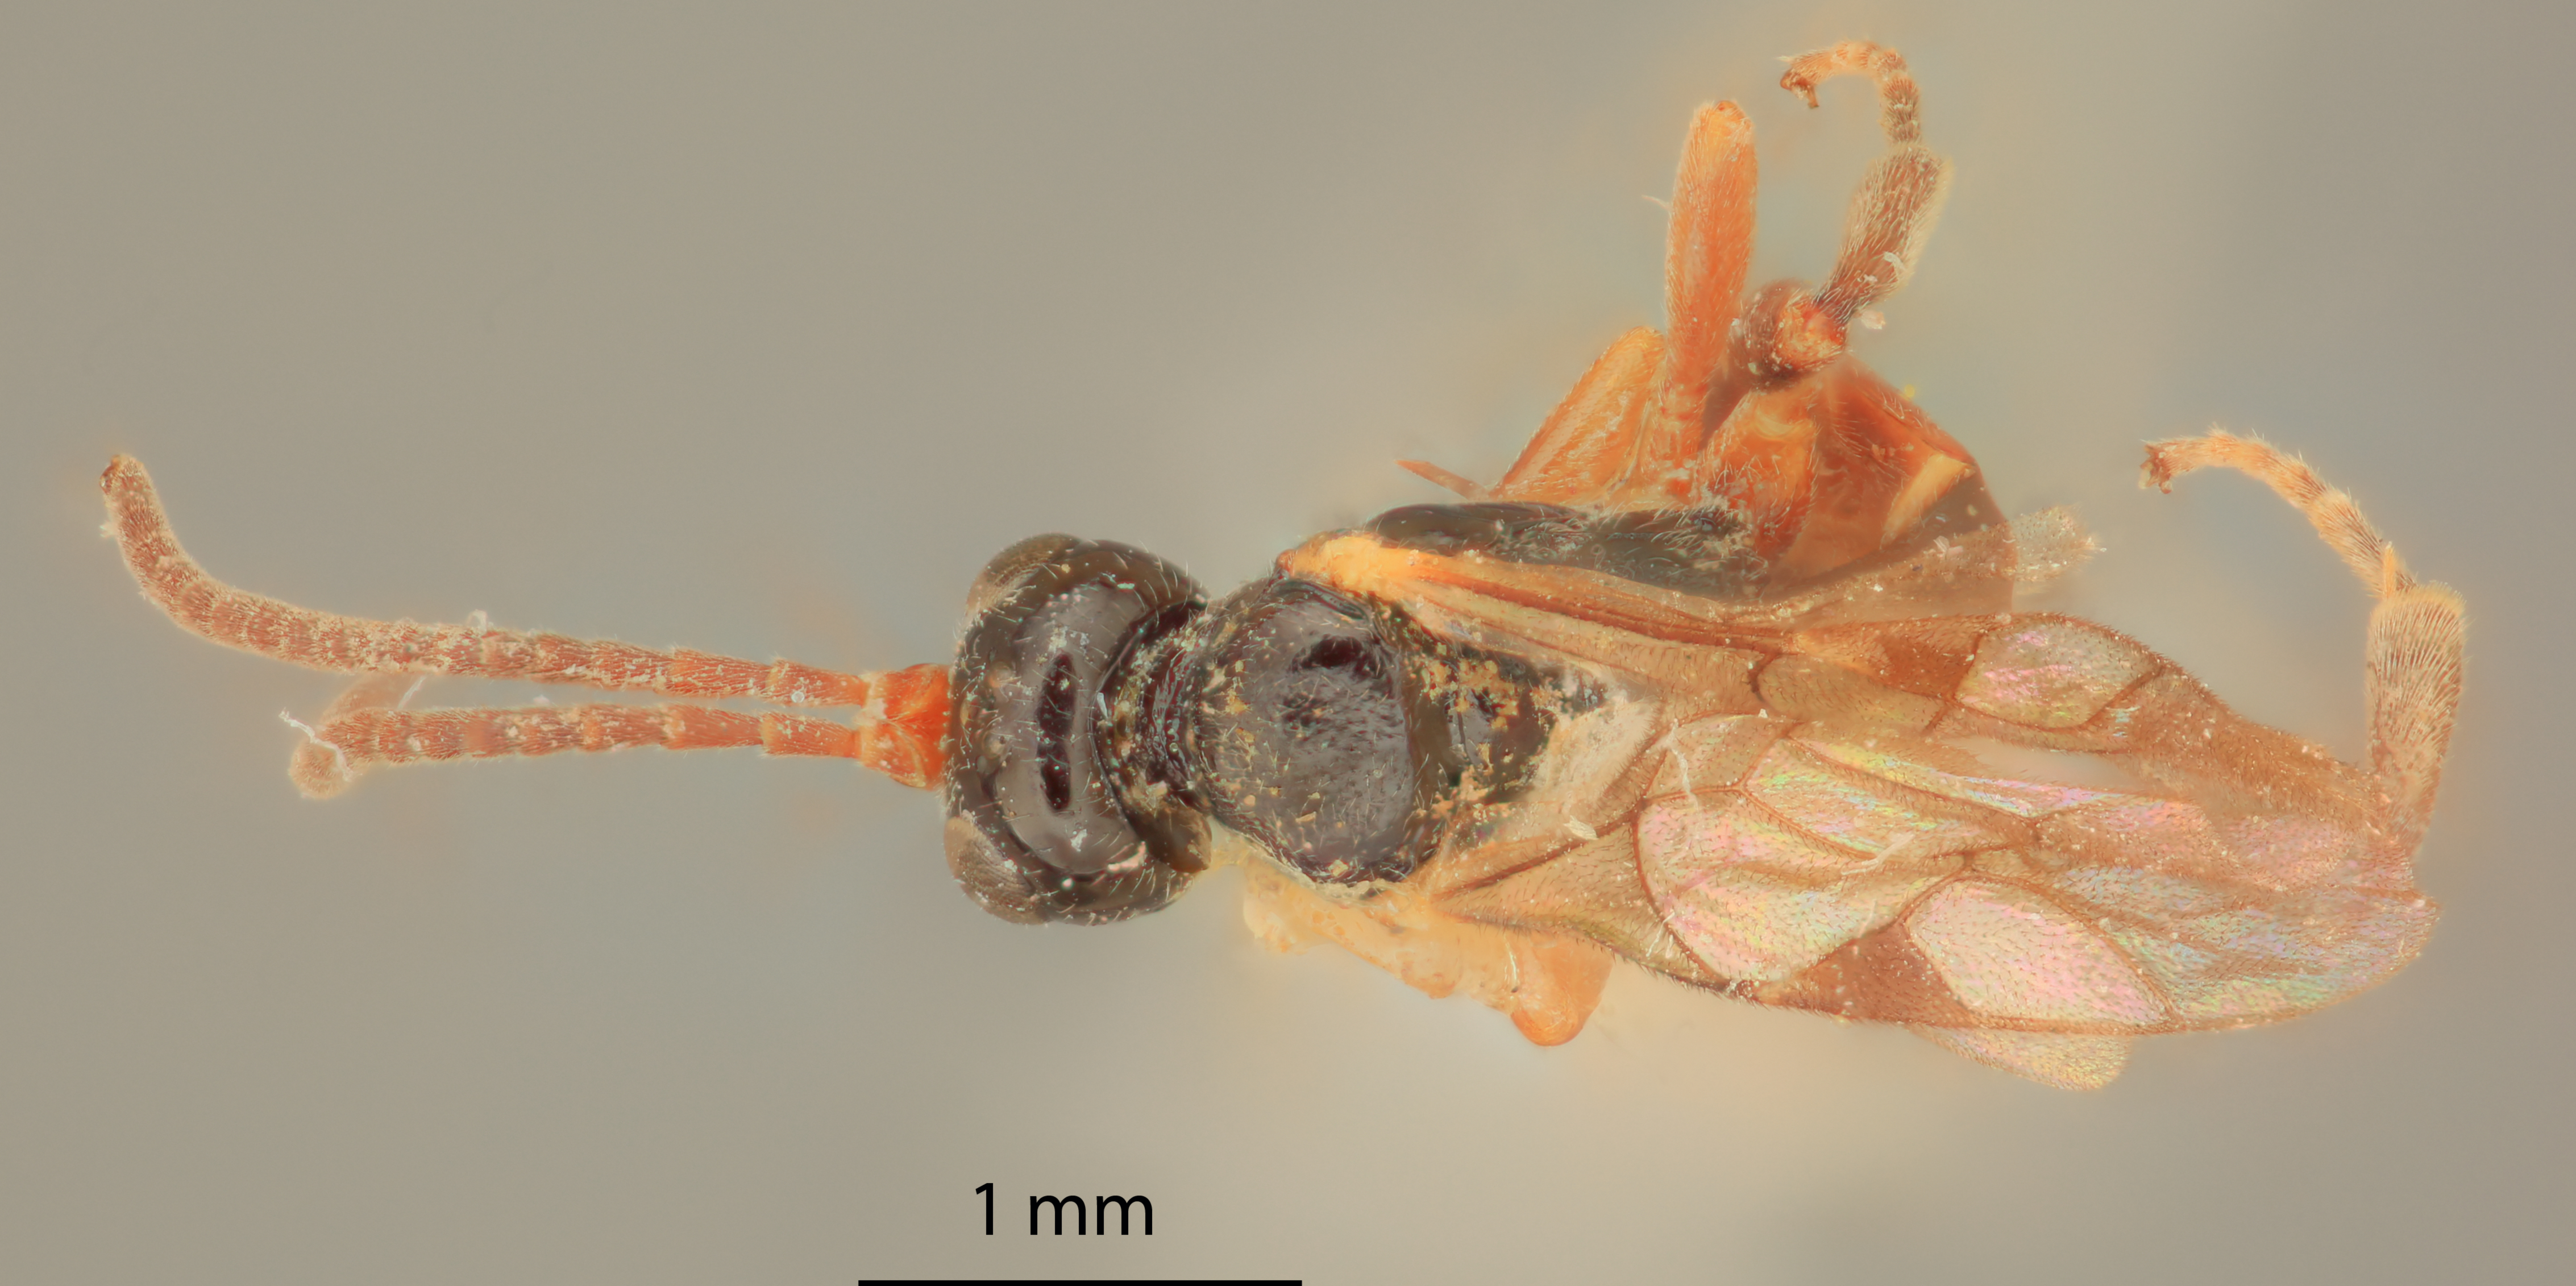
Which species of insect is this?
Phygadeuon epochrae
